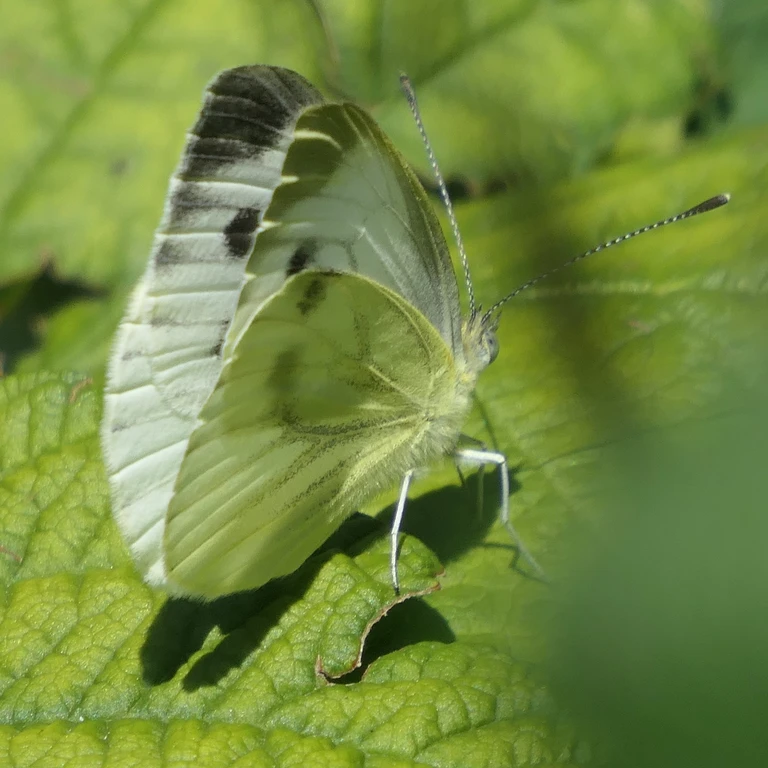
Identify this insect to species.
Pieris napi
